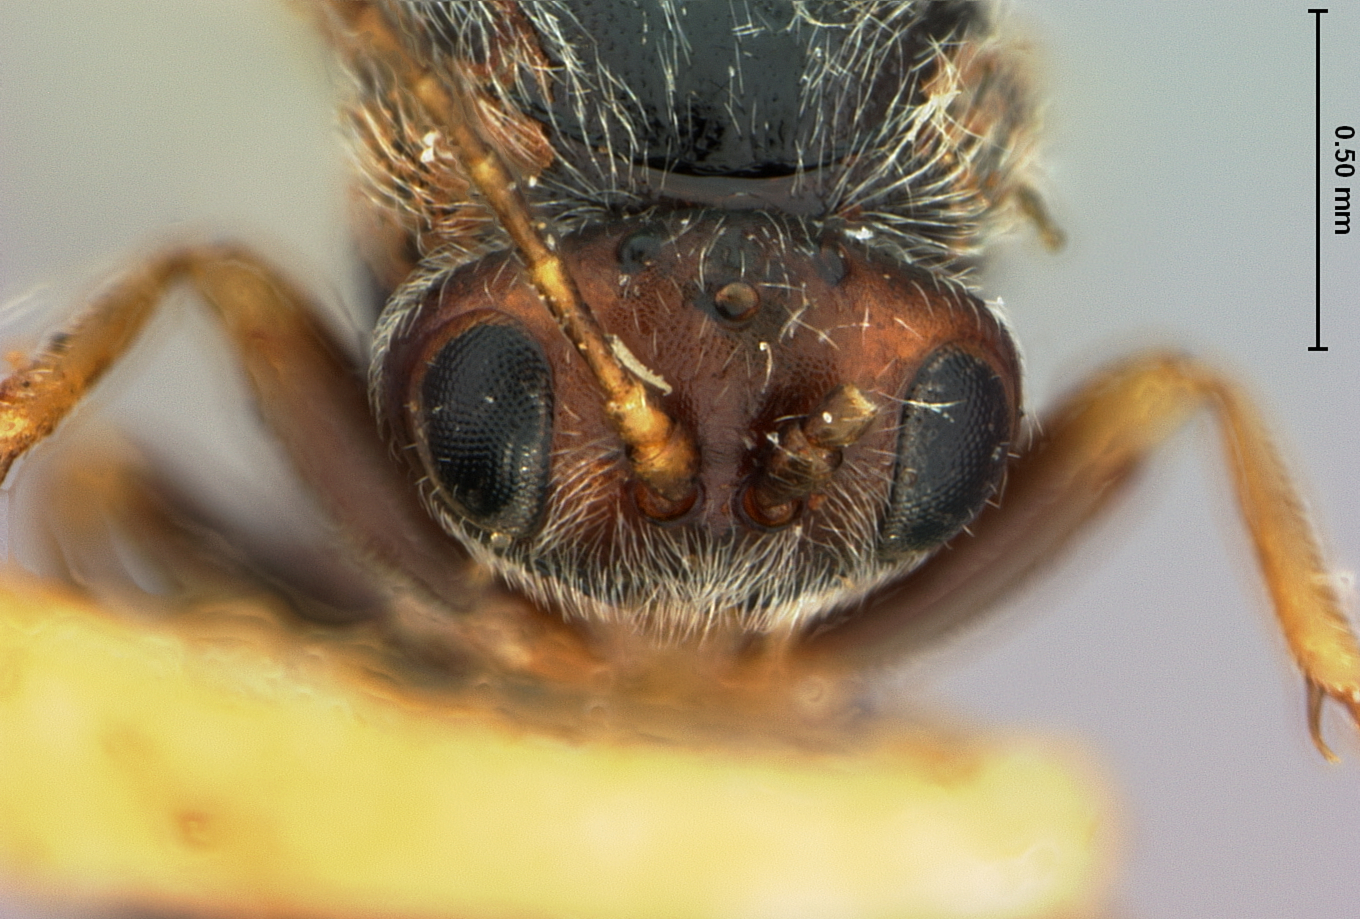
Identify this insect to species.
Andricus lustrans
